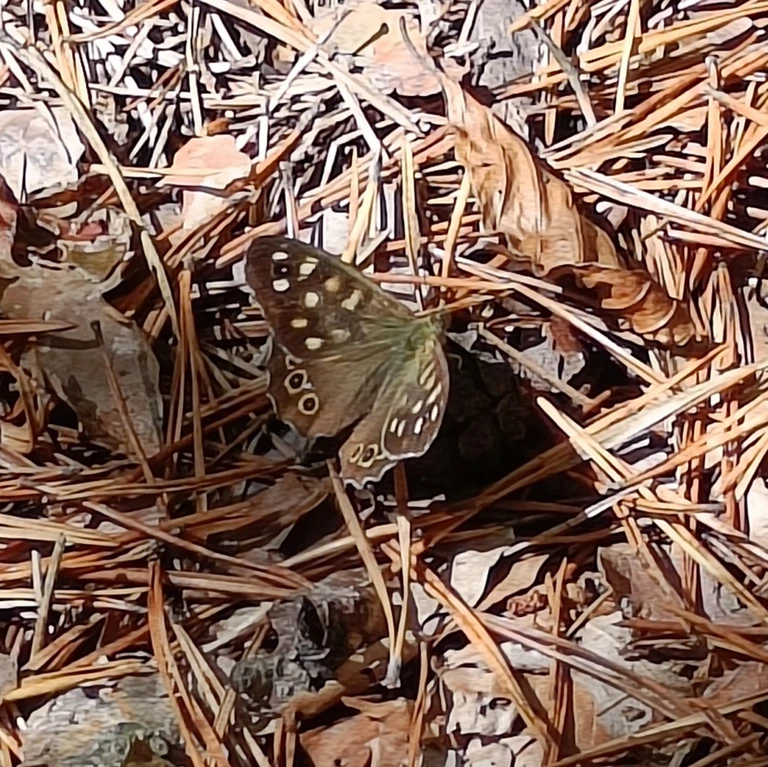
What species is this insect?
Pararge aegeria
